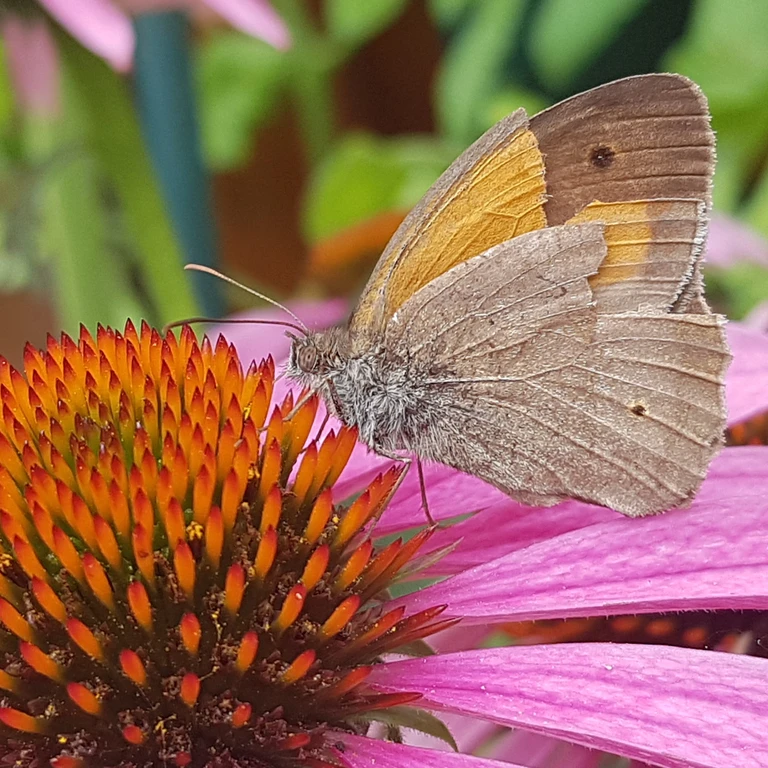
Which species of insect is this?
Maniola jurtina
